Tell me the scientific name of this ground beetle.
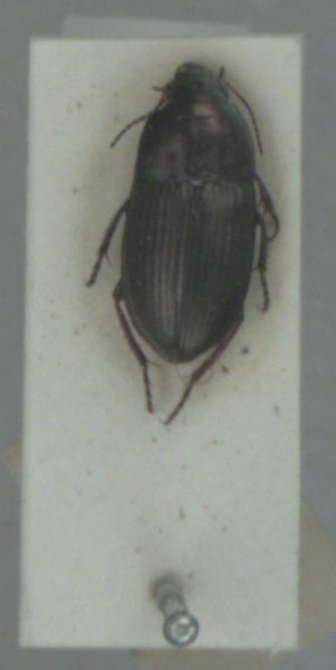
Amara aenea
